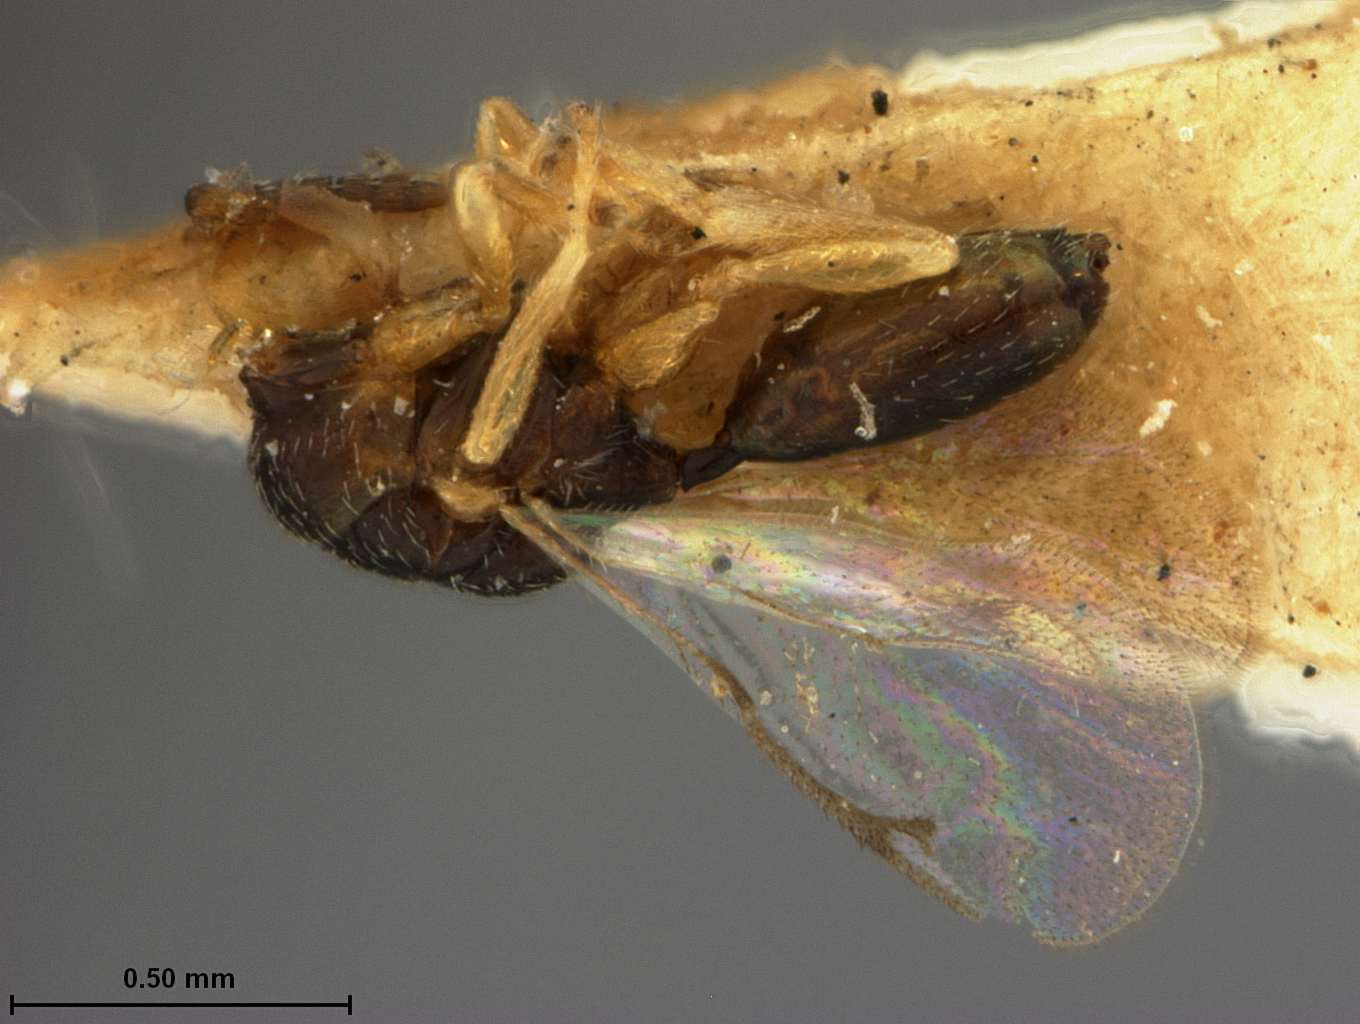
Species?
Ashmeadia pallidipes
